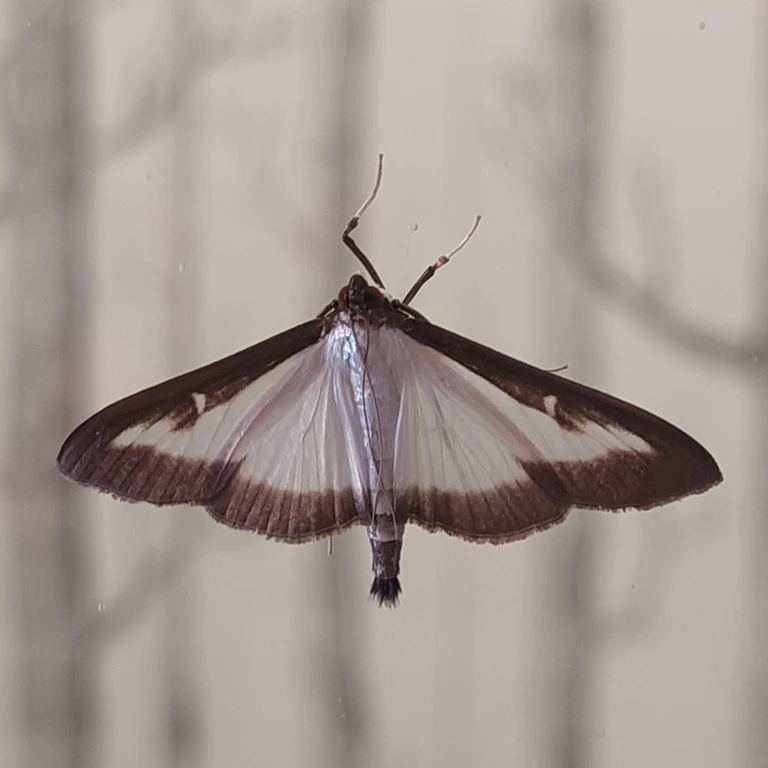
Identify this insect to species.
Cydalima perspectalis
